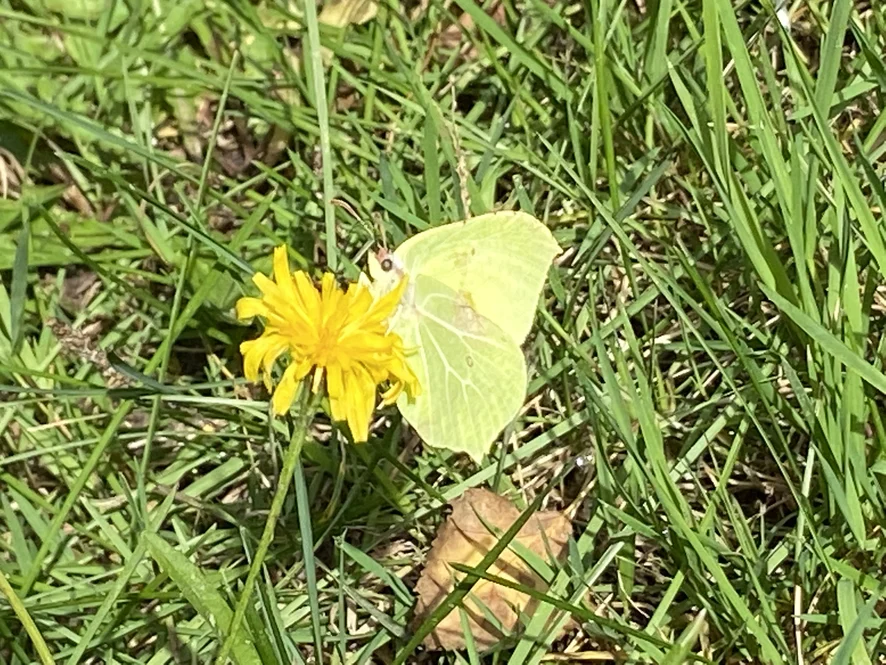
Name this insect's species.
Gonepteryx rhamni
